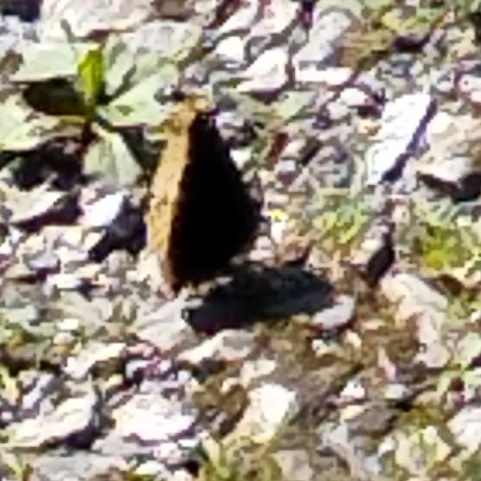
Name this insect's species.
Nymphalis antiopa
